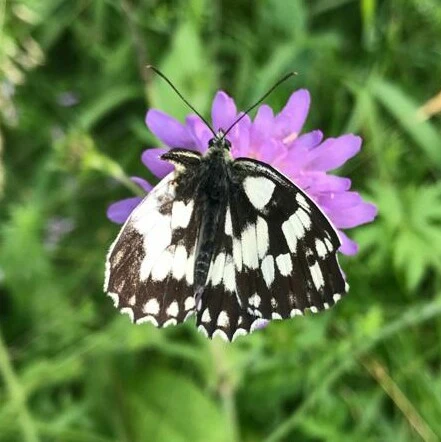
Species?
Melanargia galathea
